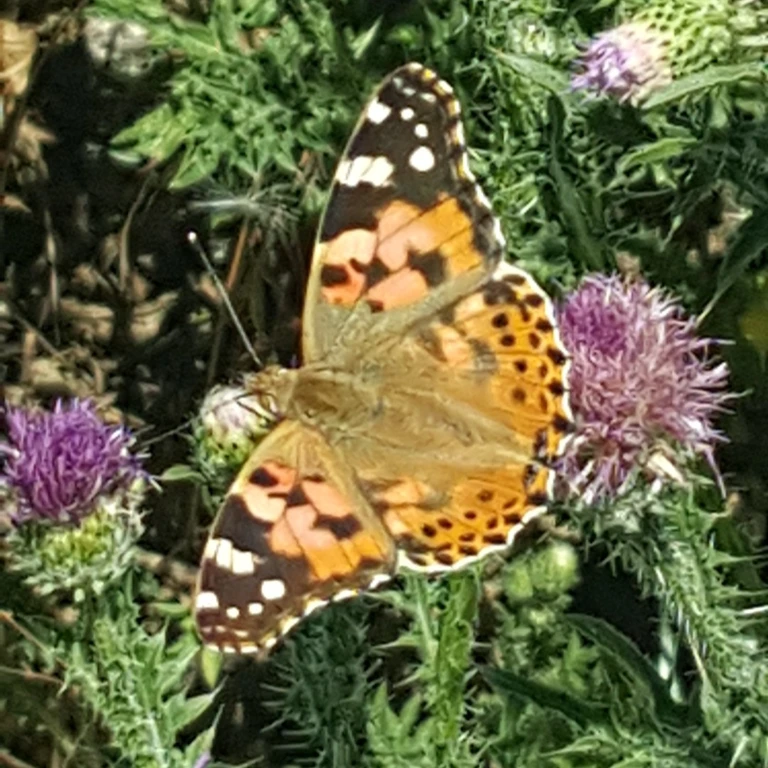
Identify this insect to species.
Vanessa cardui
